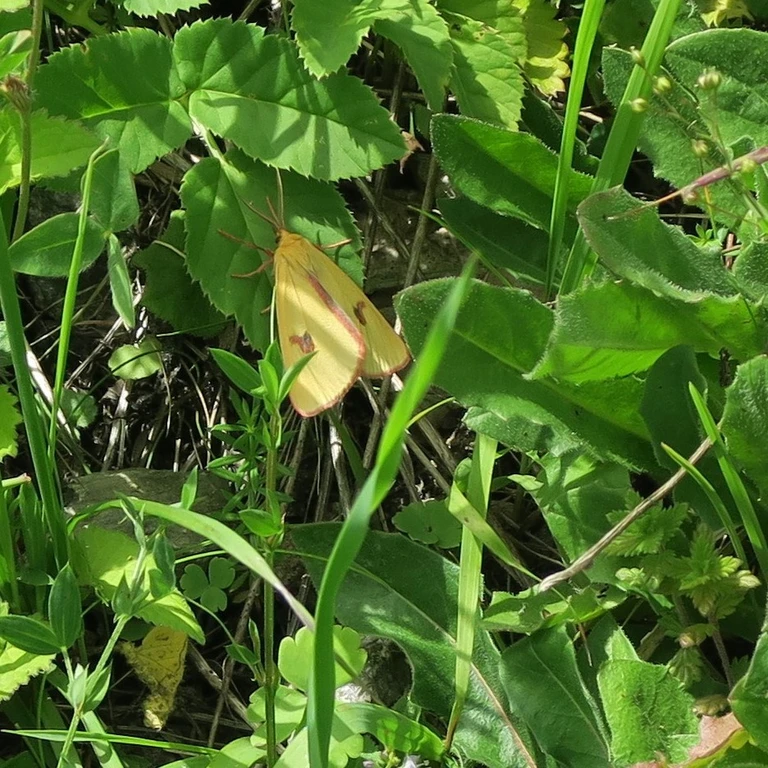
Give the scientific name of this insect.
Diacrisia sannio
